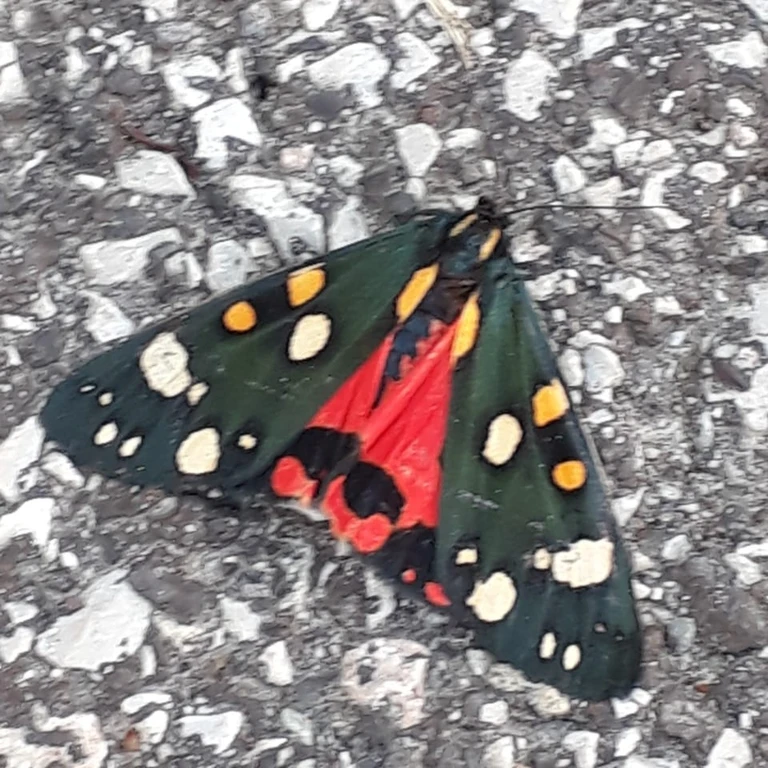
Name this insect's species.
Callimorpha dominula
